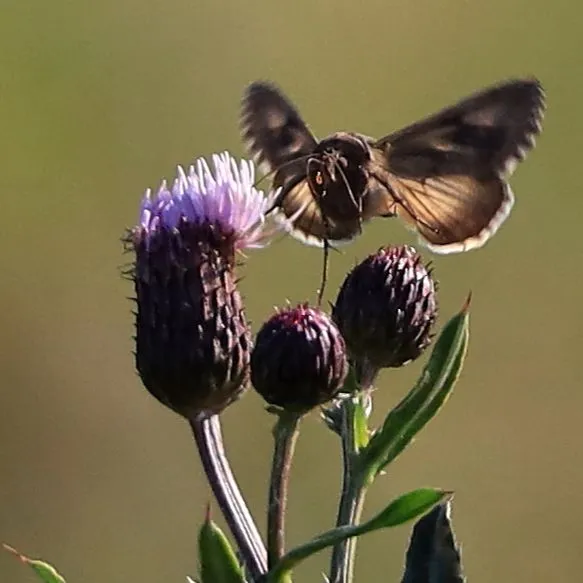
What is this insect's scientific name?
Autographa gamma
